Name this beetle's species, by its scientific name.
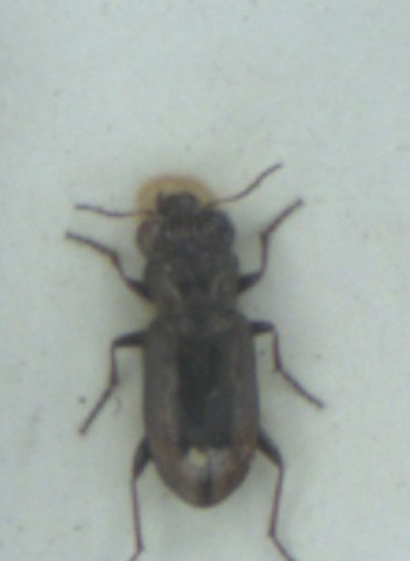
Notiophilus biguttatus
